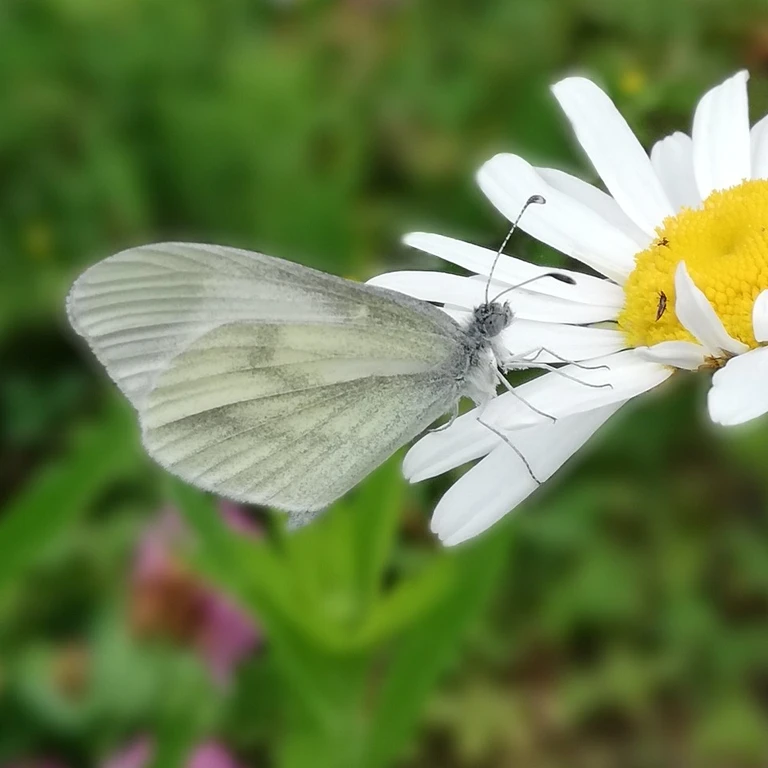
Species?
Leptidea sinapis/juvernica
